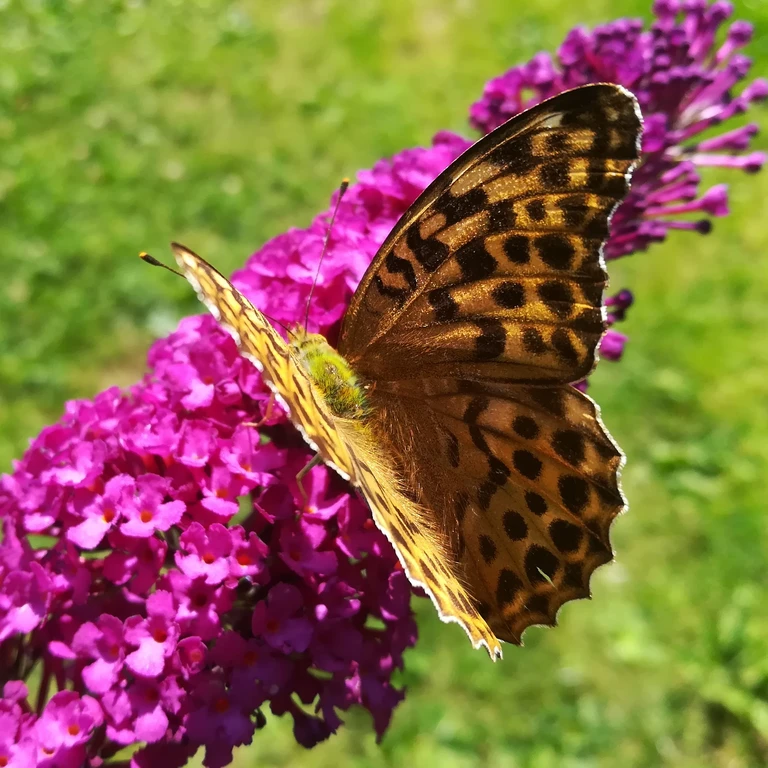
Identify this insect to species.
Argynnis paphia
